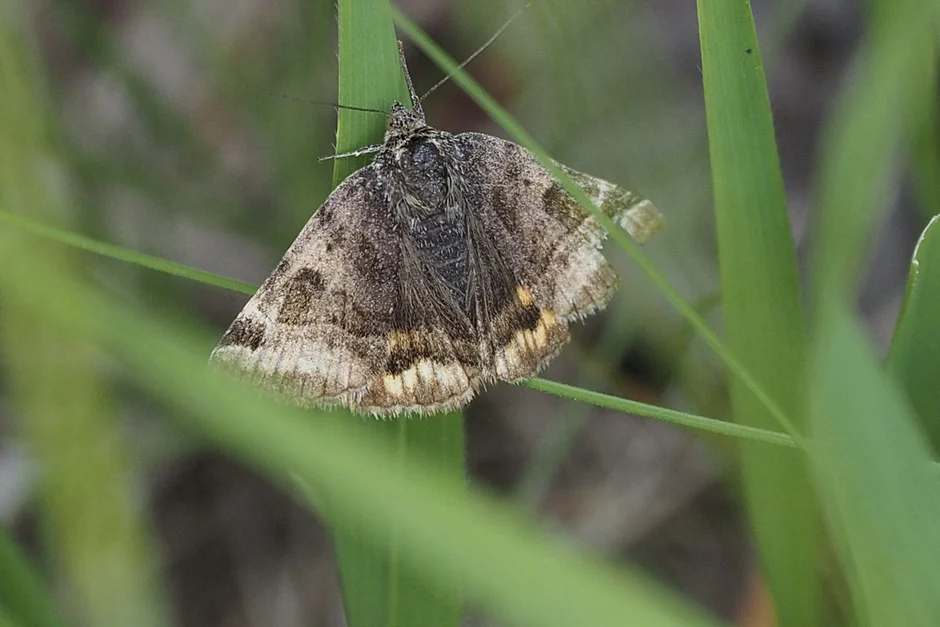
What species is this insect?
Euclidia glyphica
